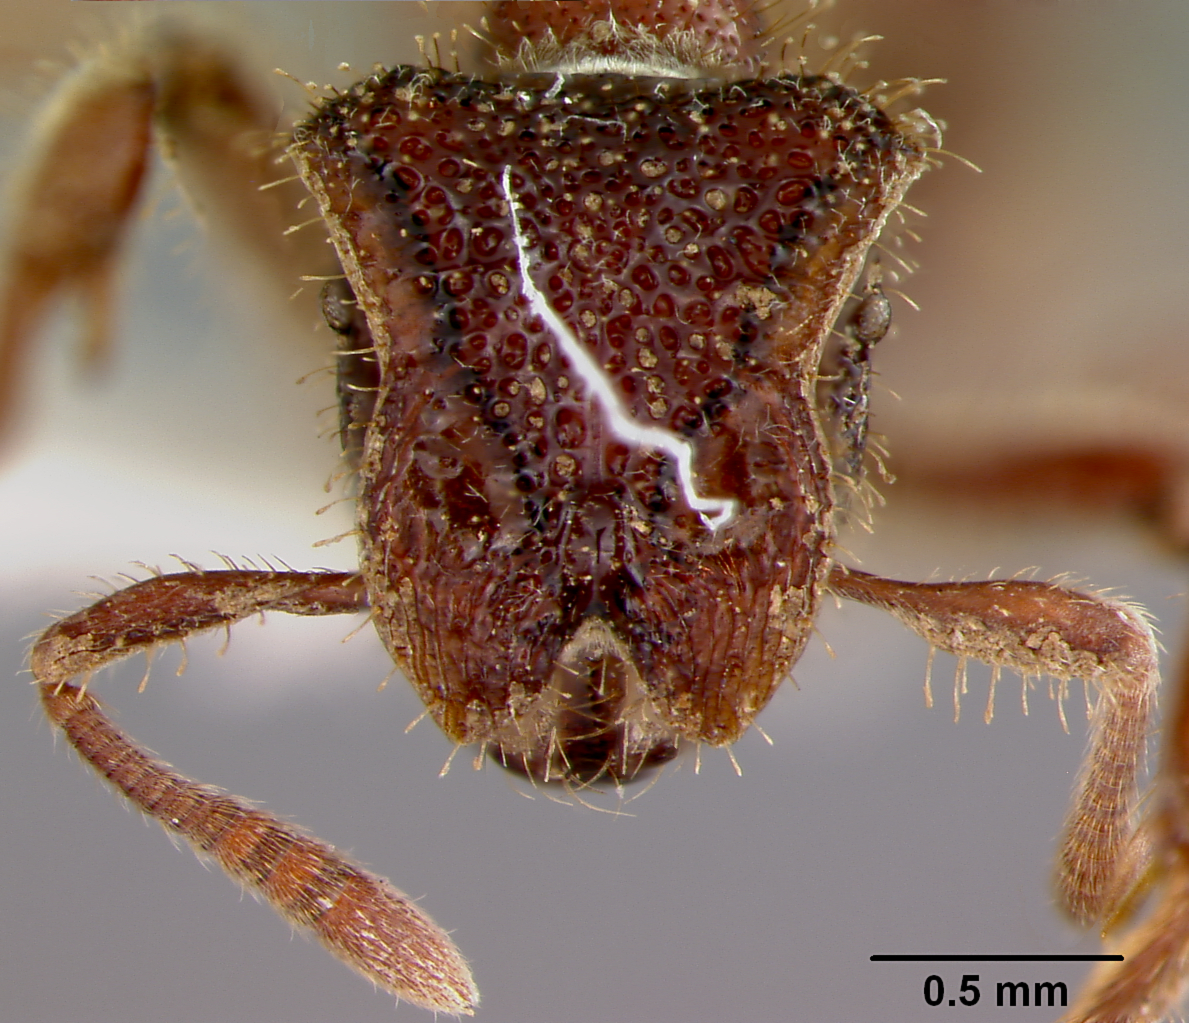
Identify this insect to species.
Stegomyrmex manni
